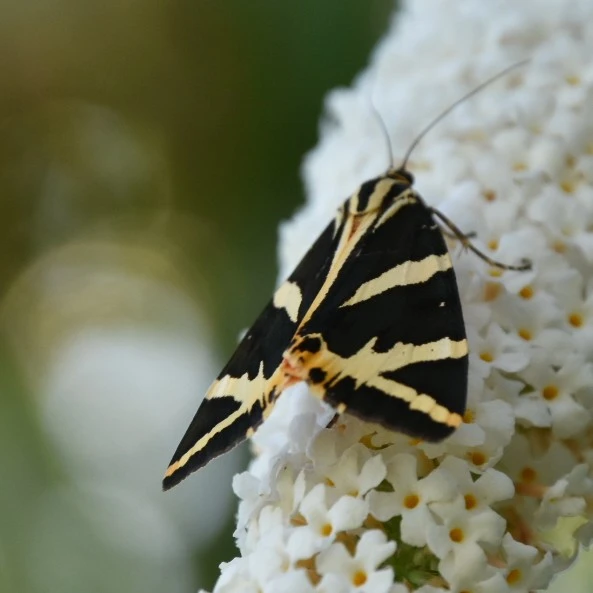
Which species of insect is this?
Euplagia quadripunctaria
